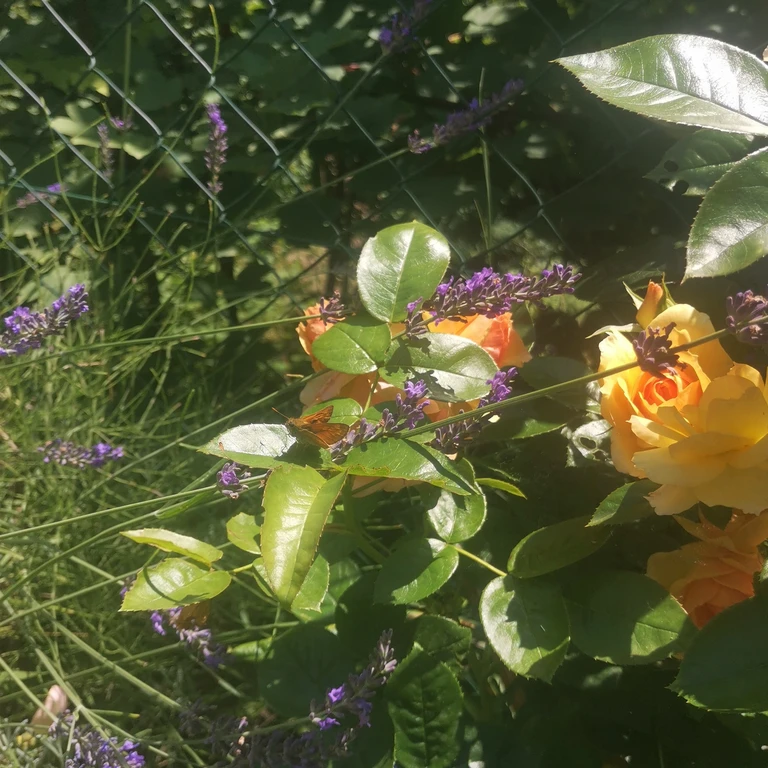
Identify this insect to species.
Ochlodes sylvanus (also Ochlodes venata)
